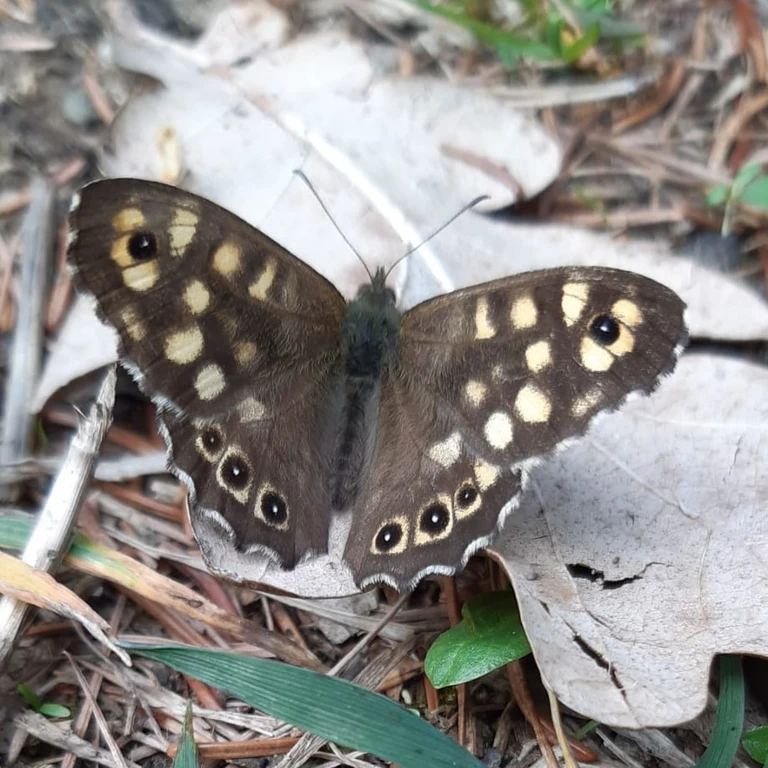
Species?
Pararge aegeria
